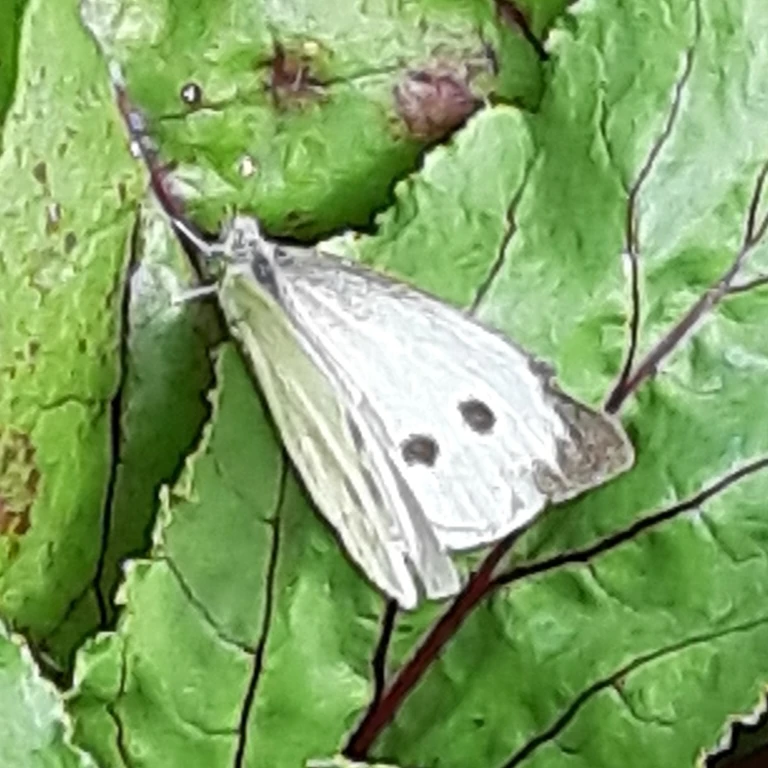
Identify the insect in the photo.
Pieris brassicae
